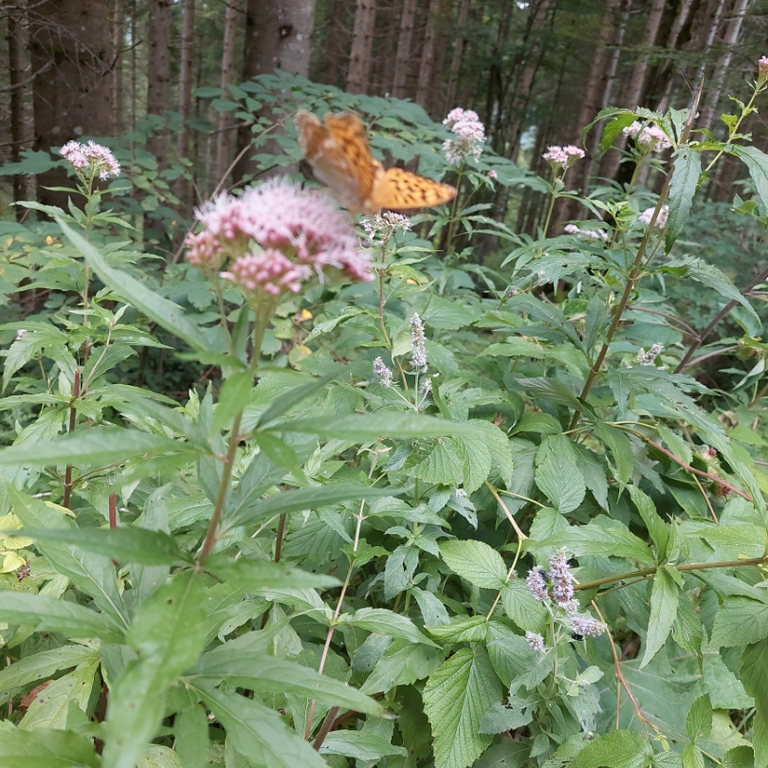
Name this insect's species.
Argynnis paphia
